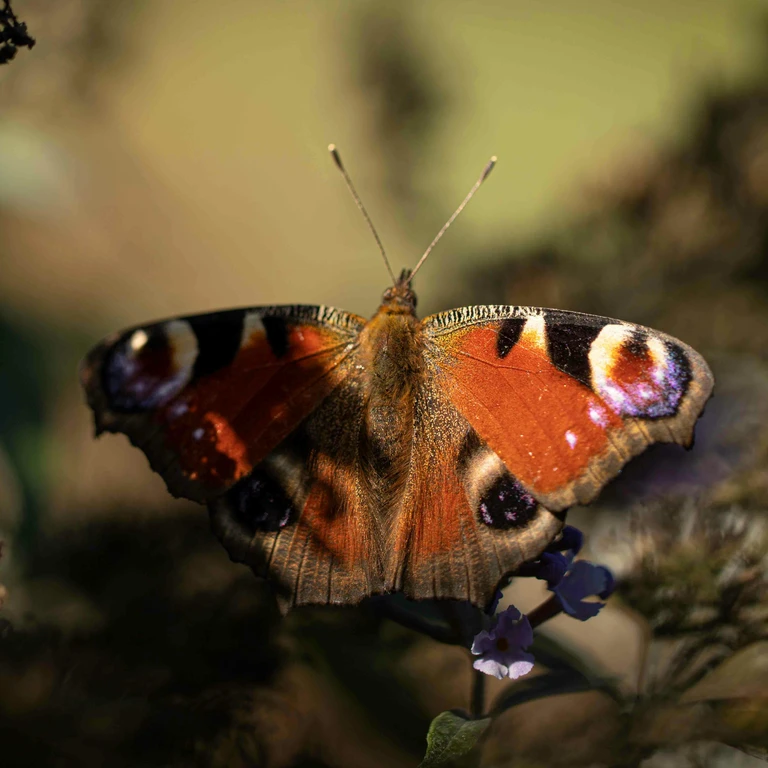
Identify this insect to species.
Aglais io
